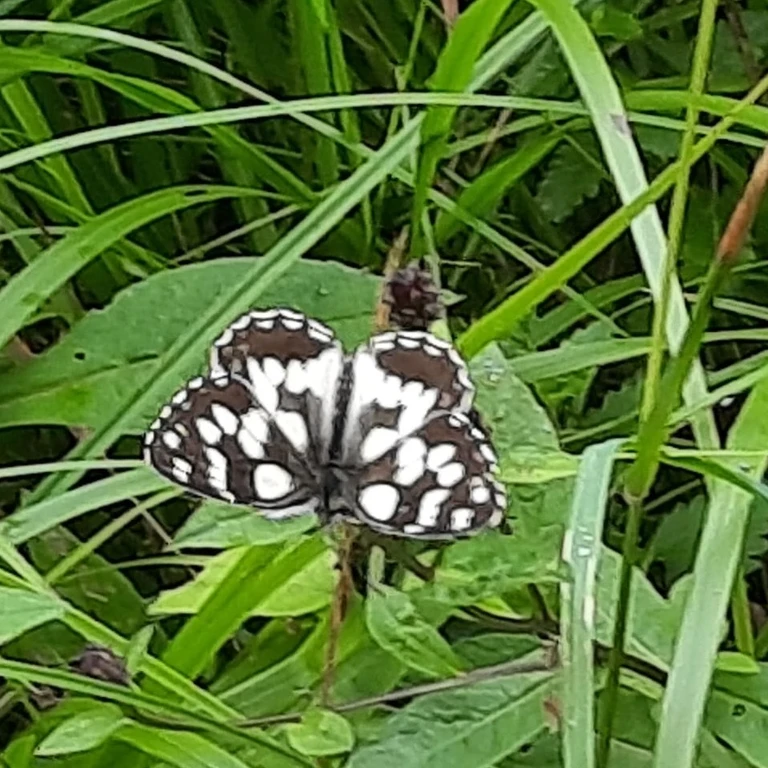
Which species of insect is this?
Melanargia galathea
